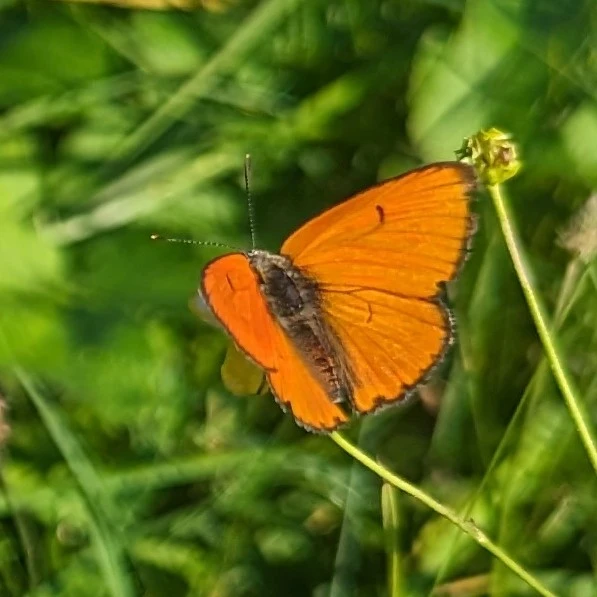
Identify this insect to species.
Lycaena dispar
